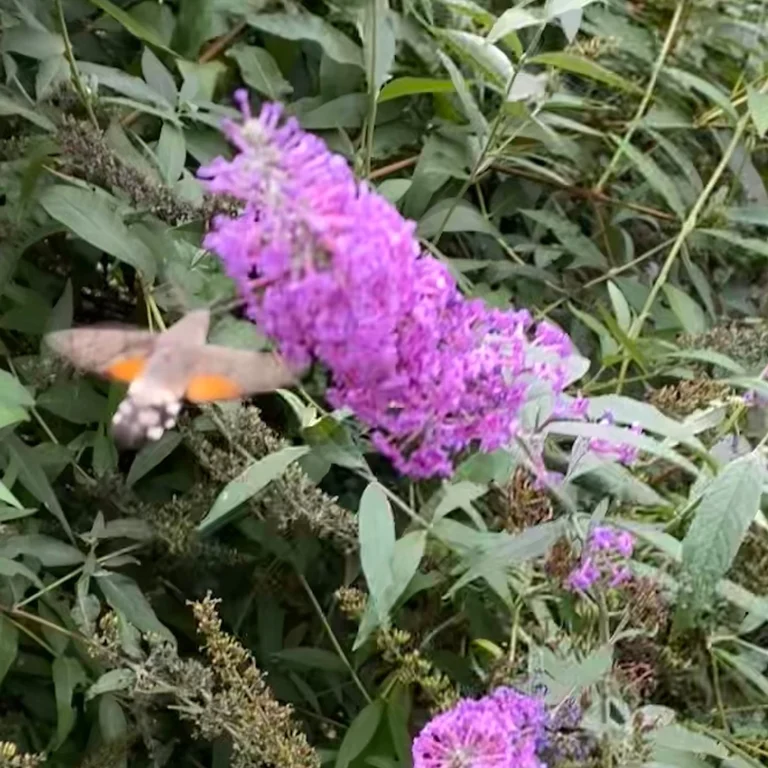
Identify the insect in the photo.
Macroglossum stellatarum
